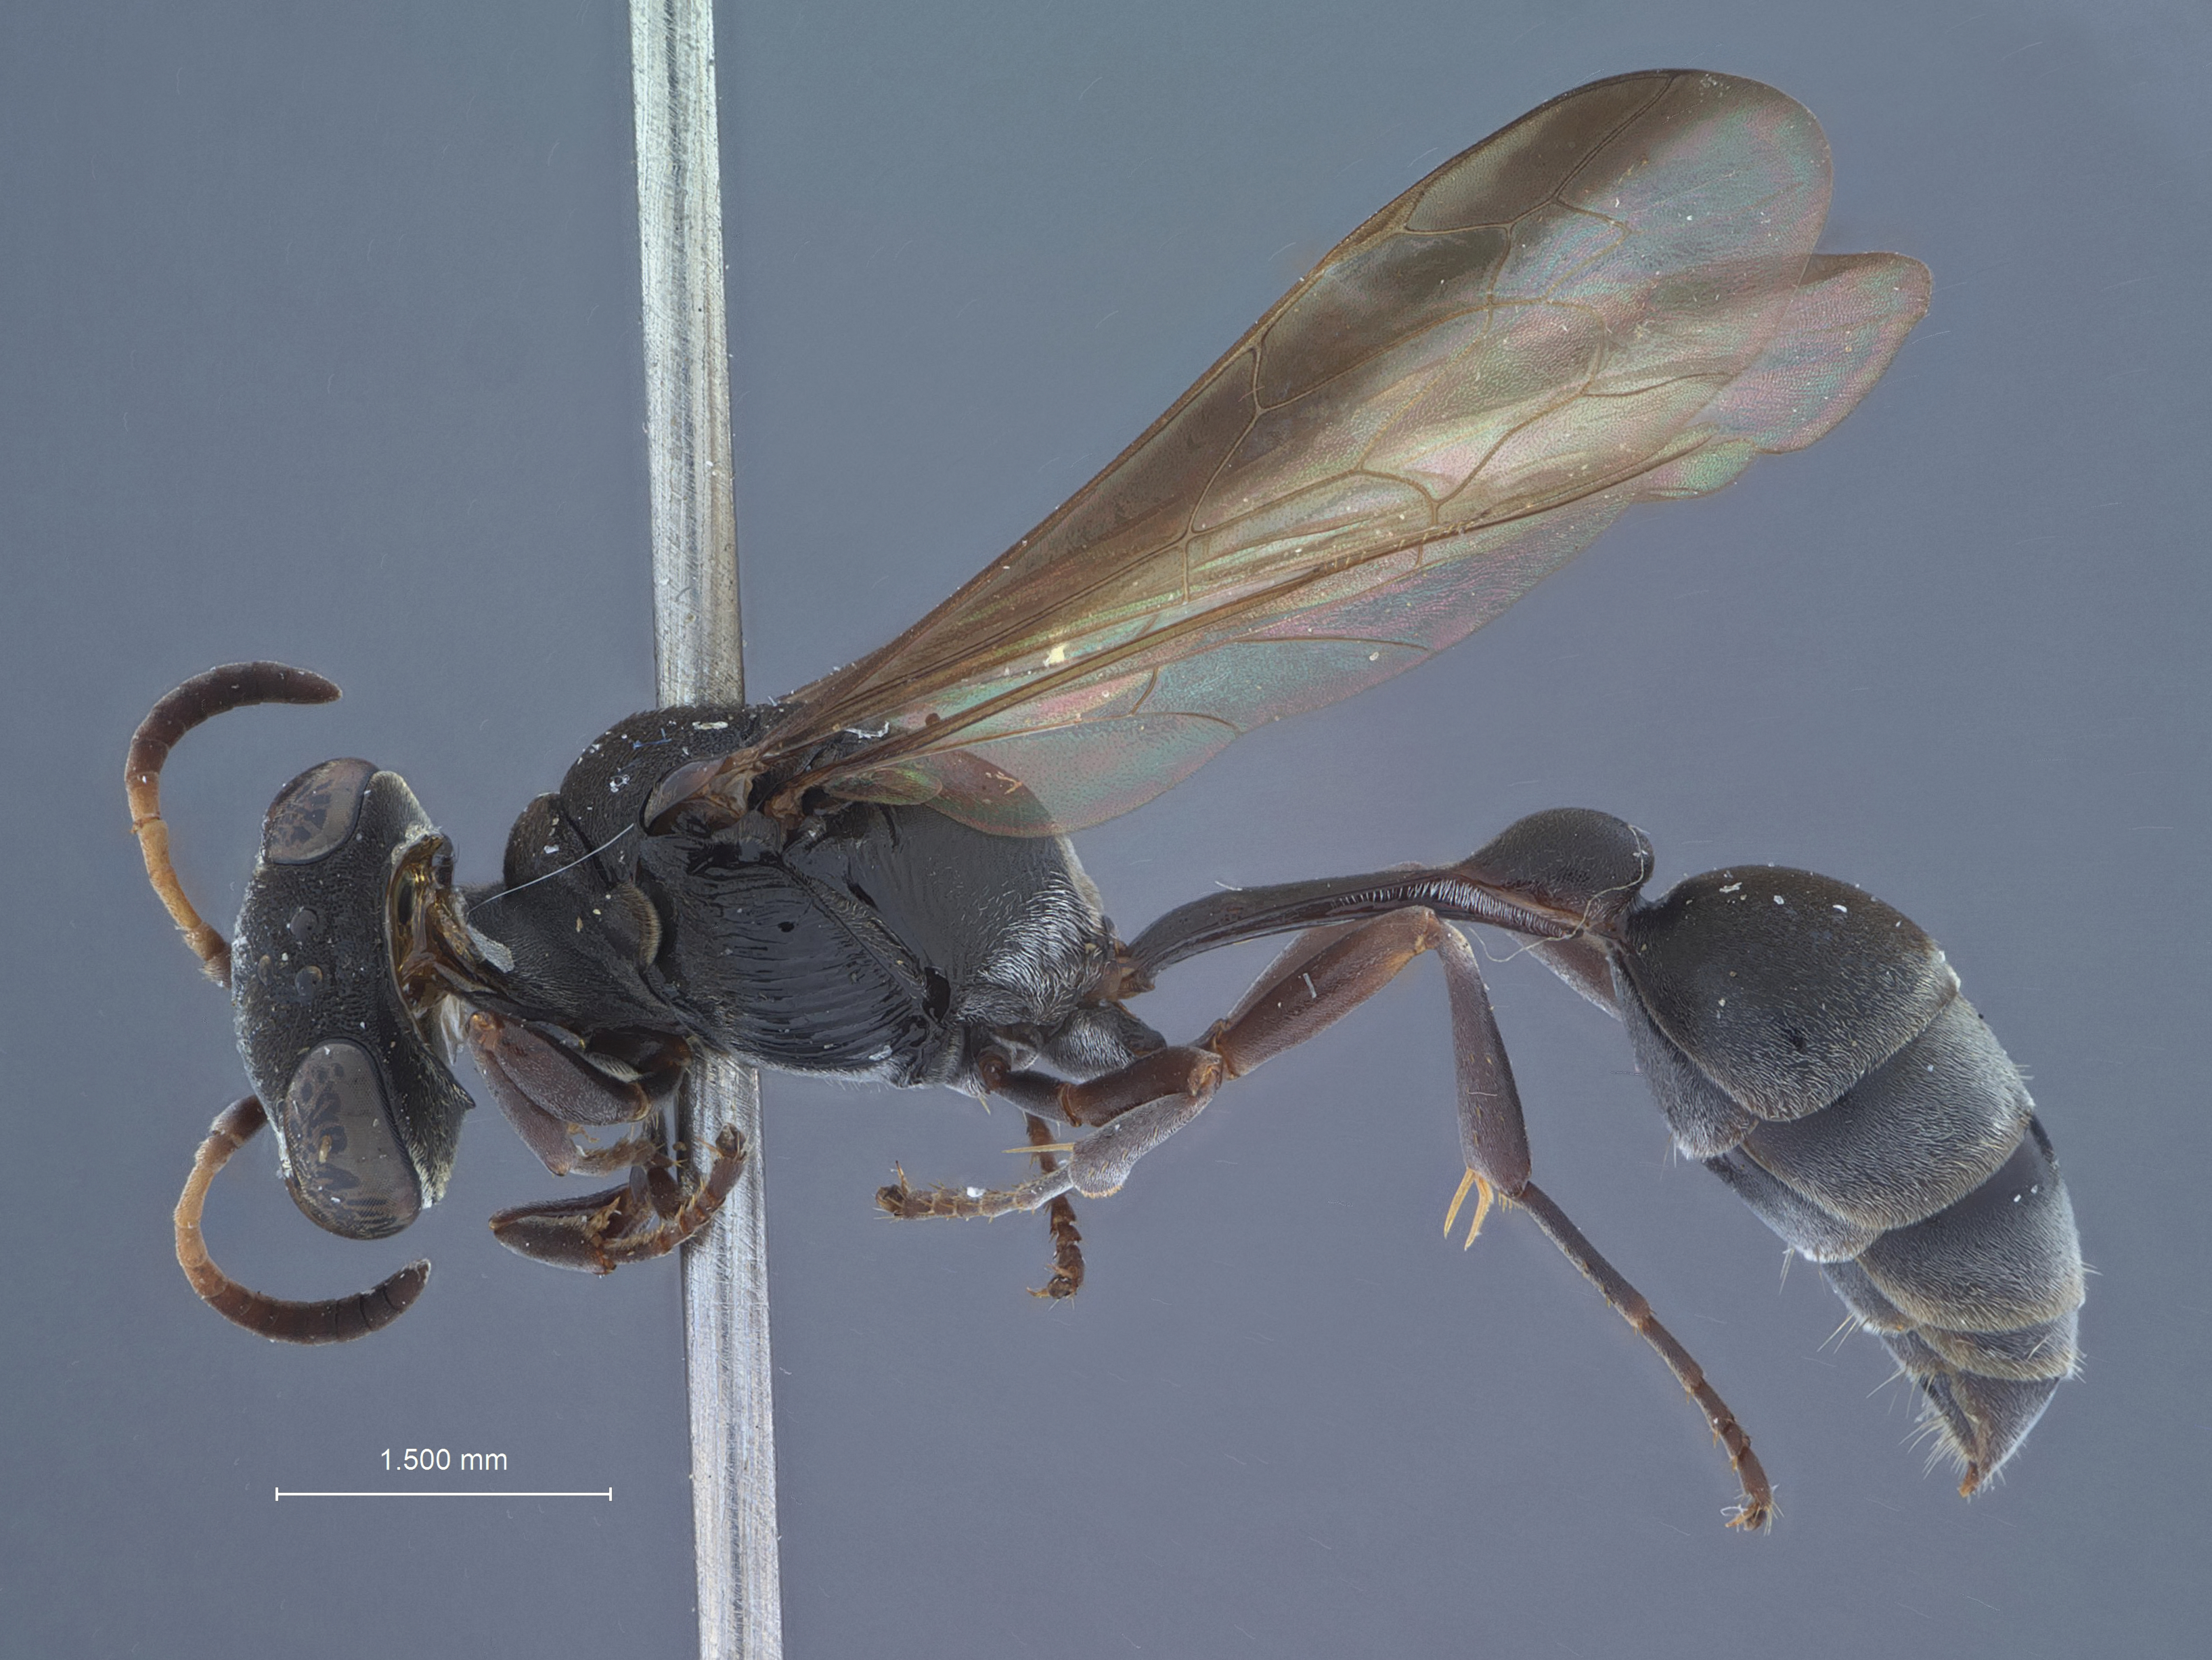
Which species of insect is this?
Aulacophilus carinatus
